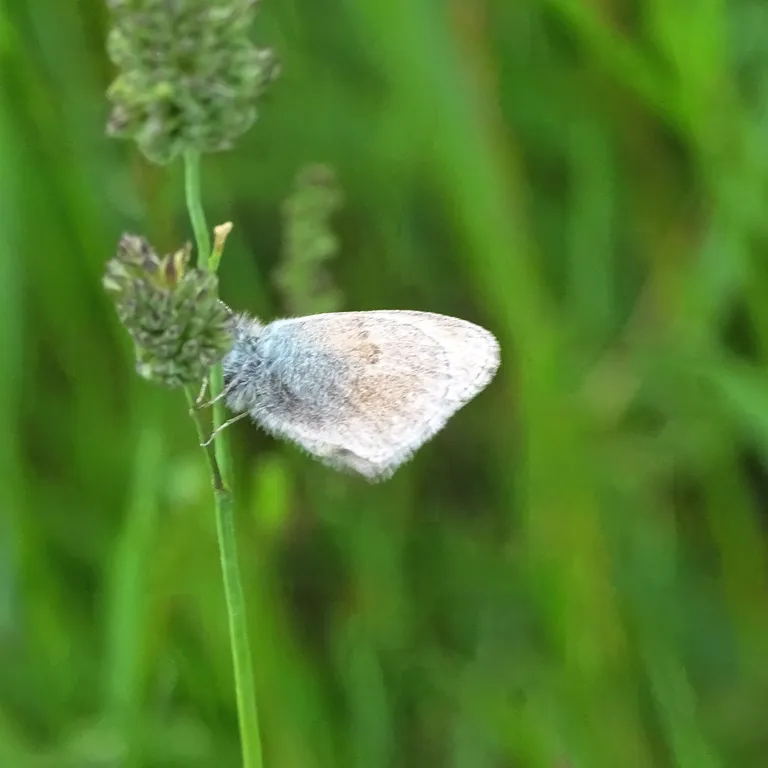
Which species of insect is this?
Coenonympha pamphilus
